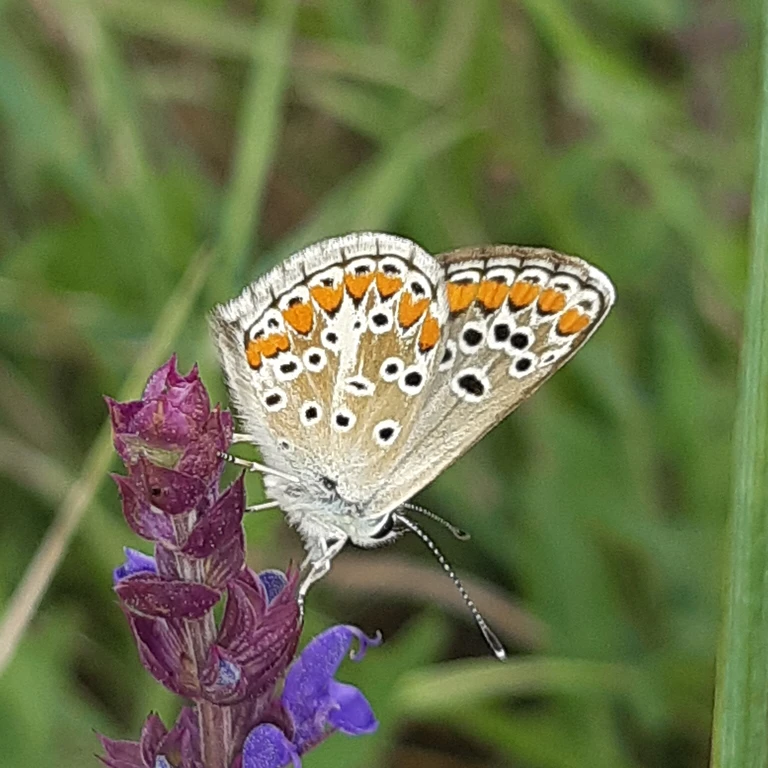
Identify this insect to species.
Aricia agestis/artaxerxes
